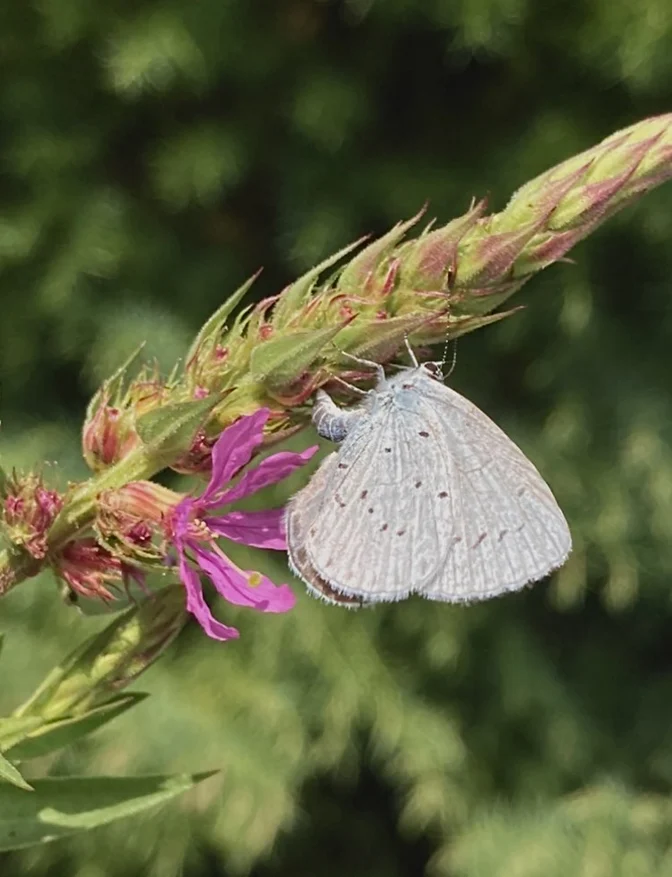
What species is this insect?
Celastrina argiolus
